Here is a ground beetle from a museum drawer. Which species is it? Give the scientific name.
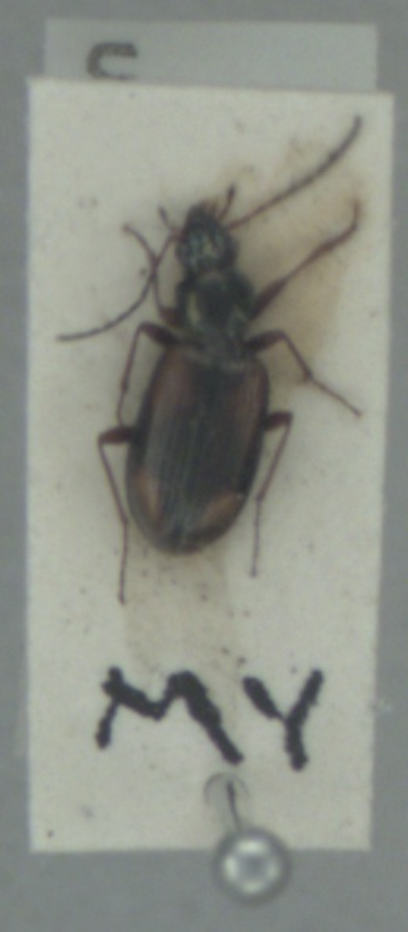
Bembidion fluviatile
